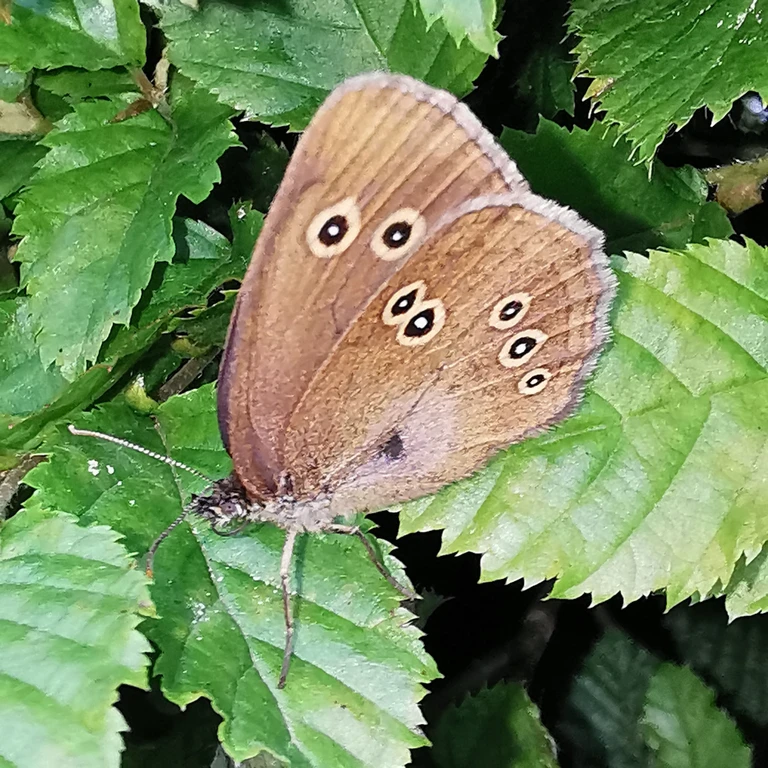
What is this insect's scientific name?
Aphantopus hyperantus
